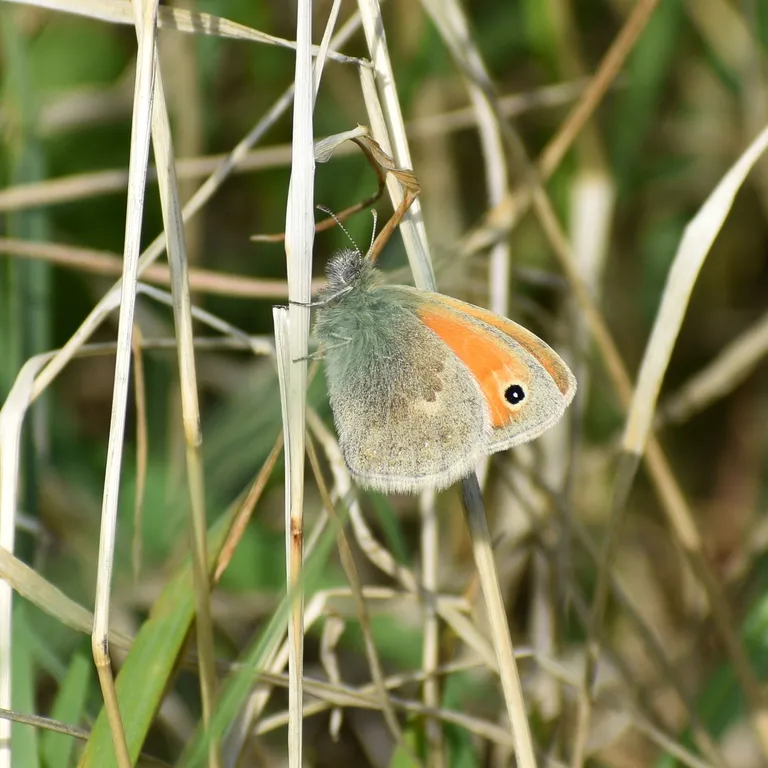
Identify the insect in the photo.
Coenonympha pamphilus
